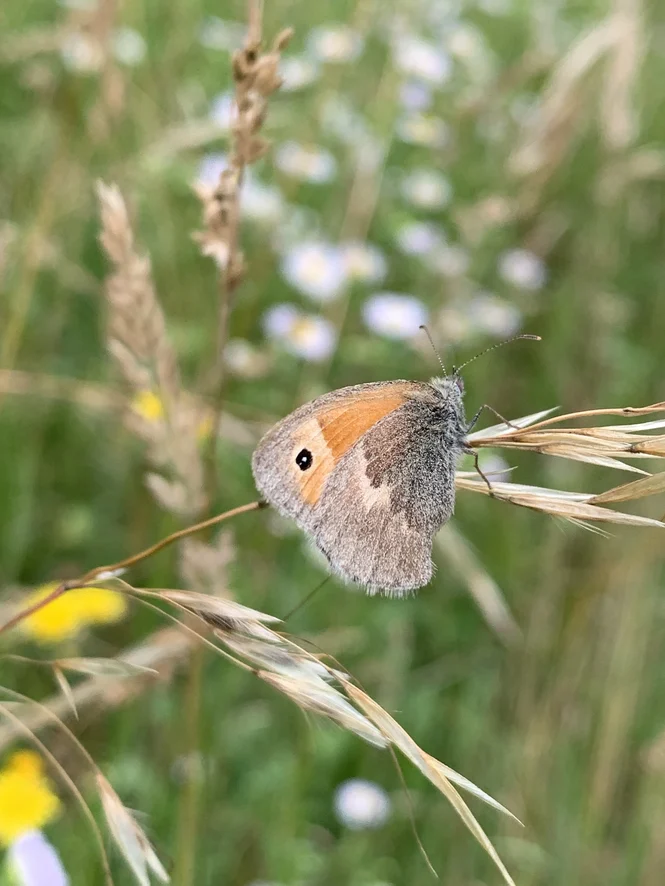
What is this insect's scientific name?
Coenonympha pamphilus
